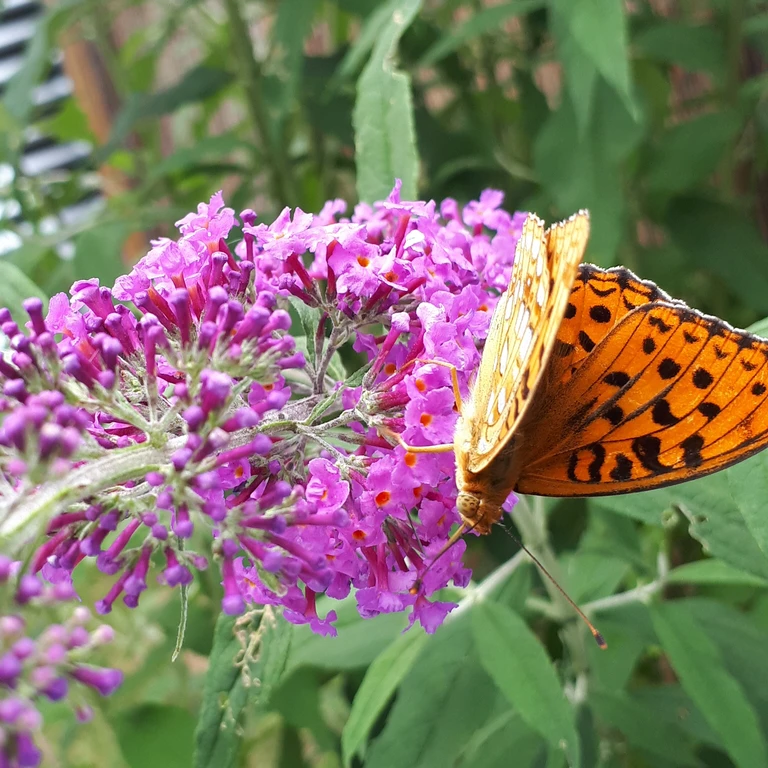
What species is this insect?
Fabriciana adippe
